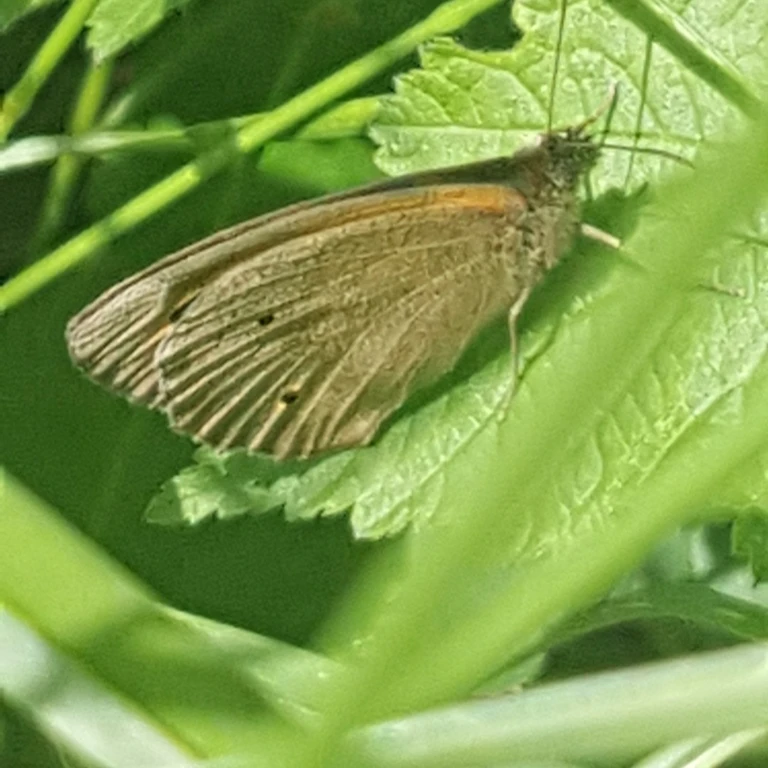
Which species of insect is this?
Maniola jurtina
